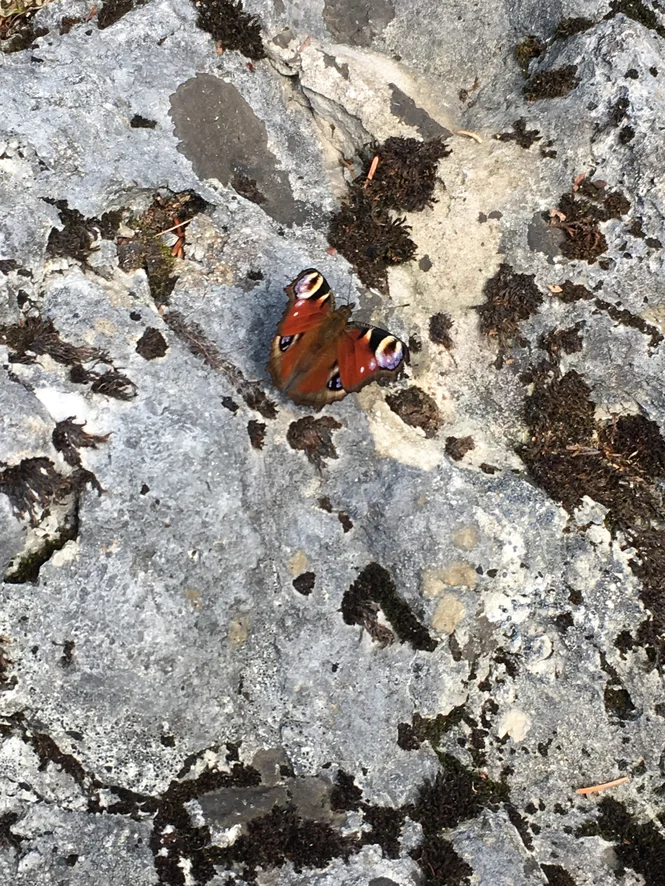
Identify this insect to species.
Aglais io
